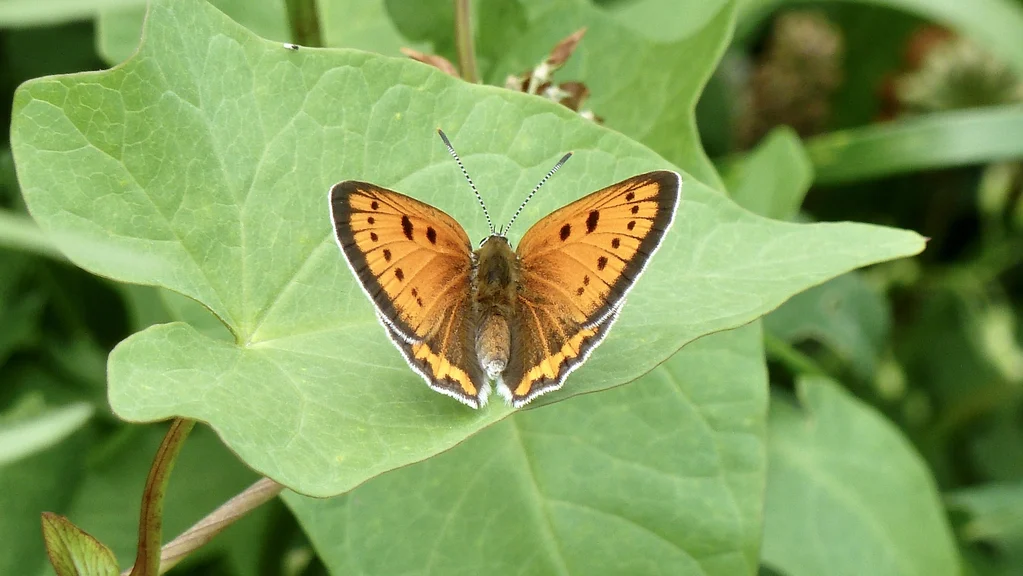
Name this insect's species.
Lycaena dispar
